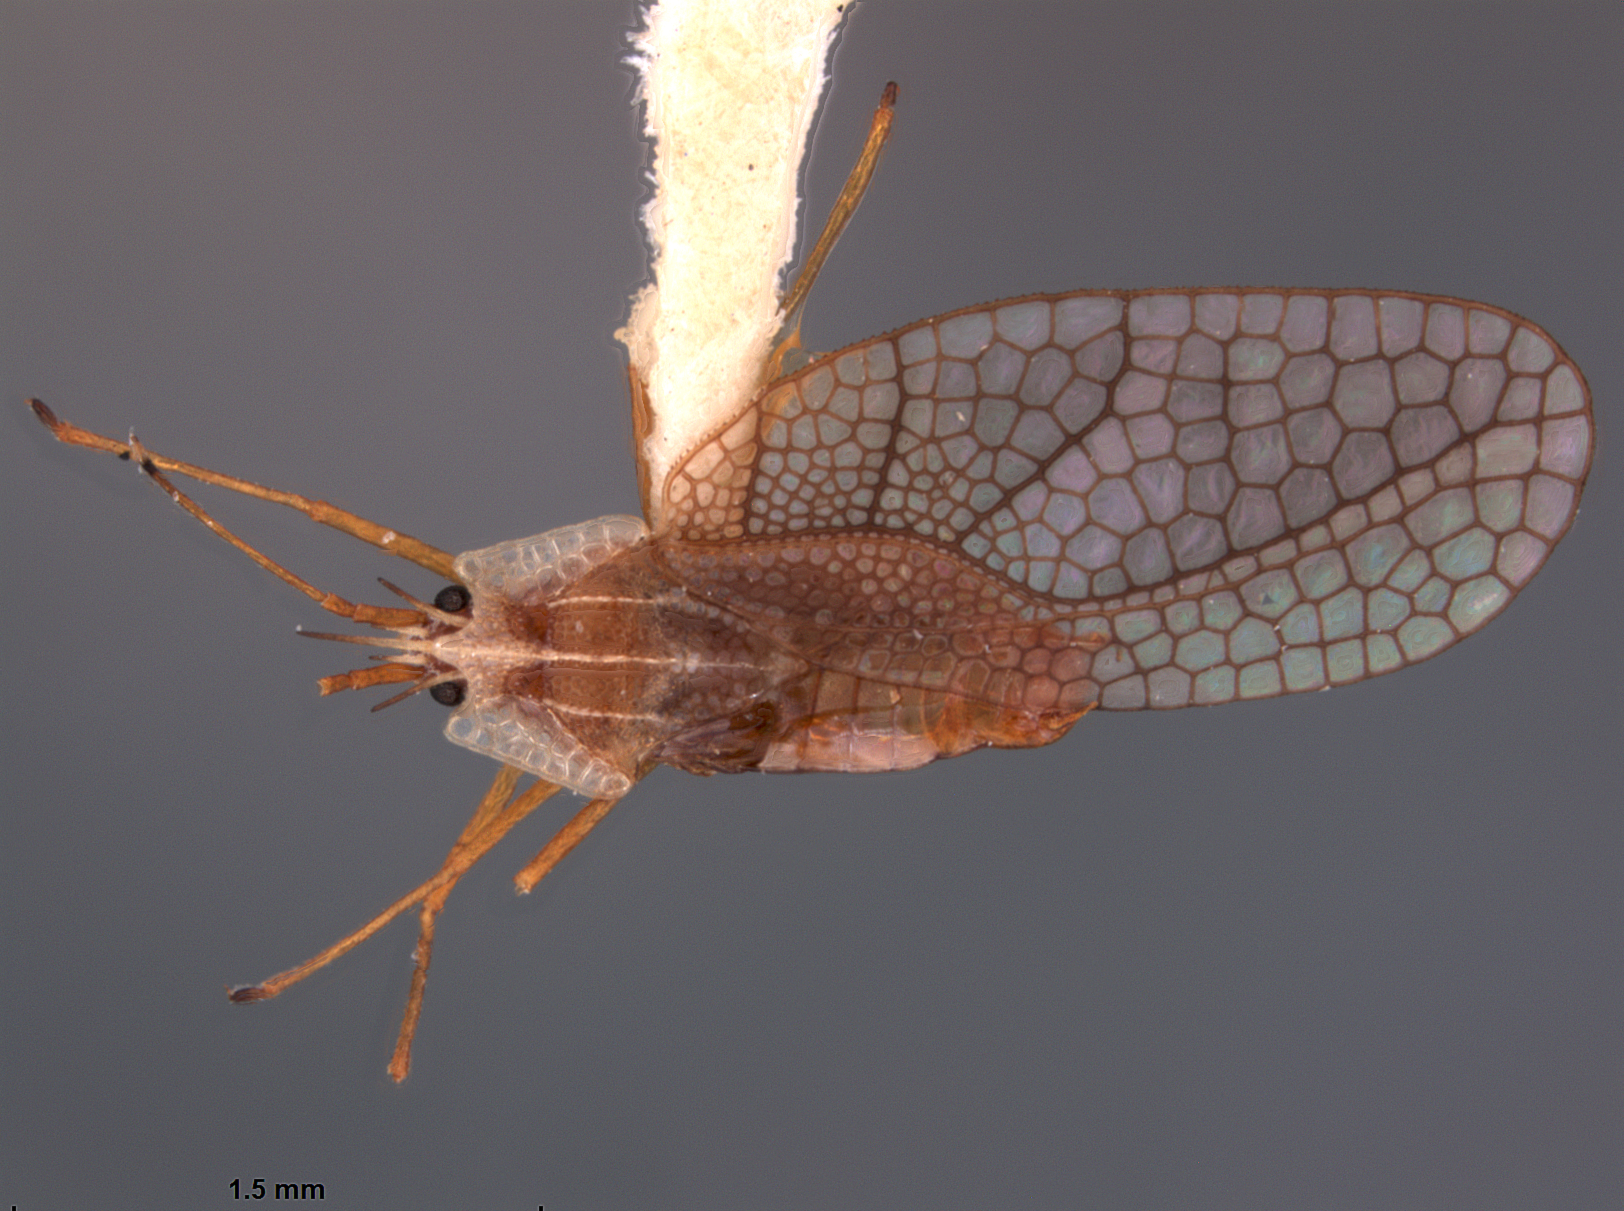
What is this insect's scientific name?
Leptodictya ludica
